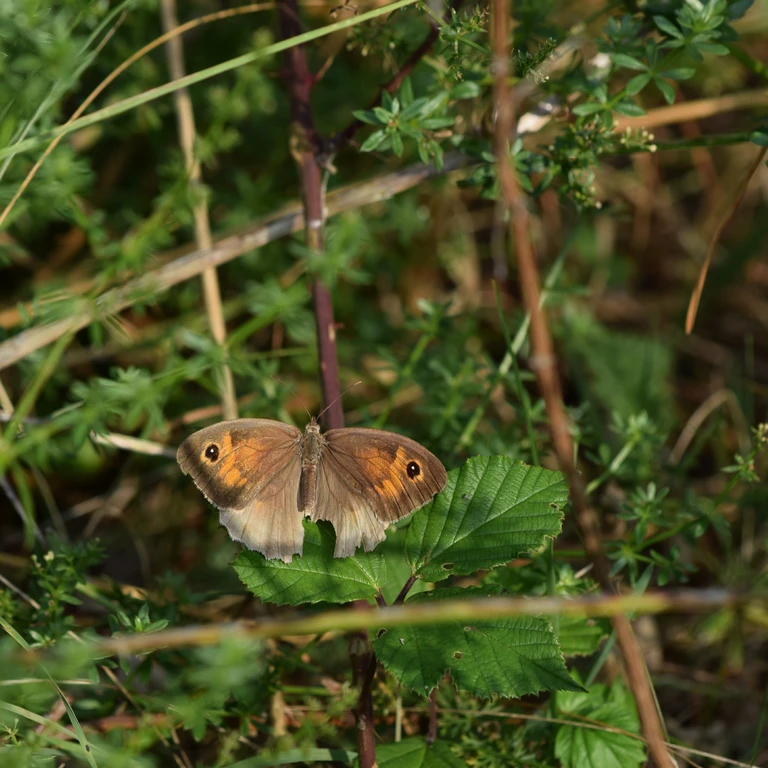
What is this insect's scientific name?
Maniola jurtina
